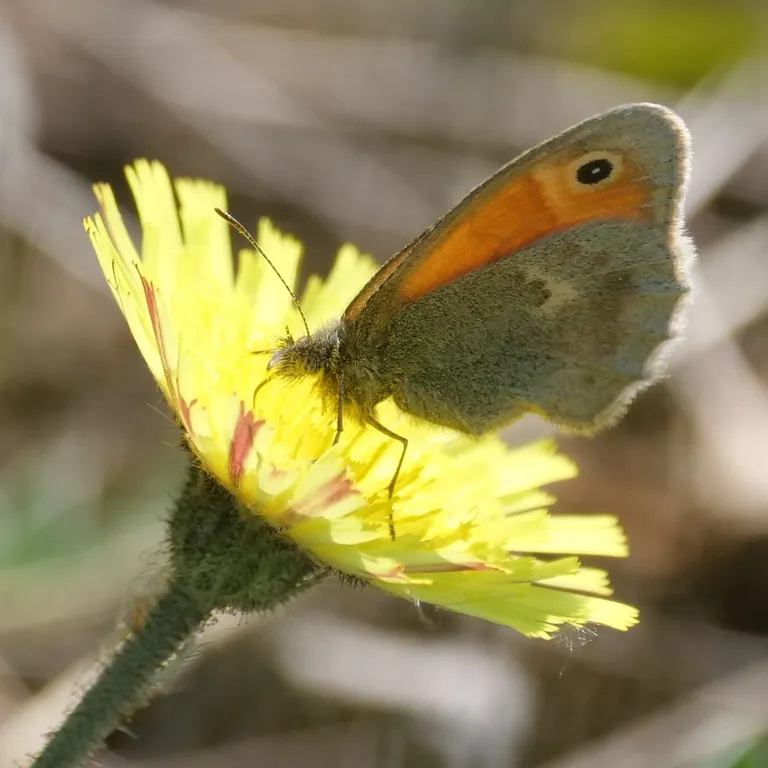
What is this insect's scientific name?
Coenonympha pamphilus
